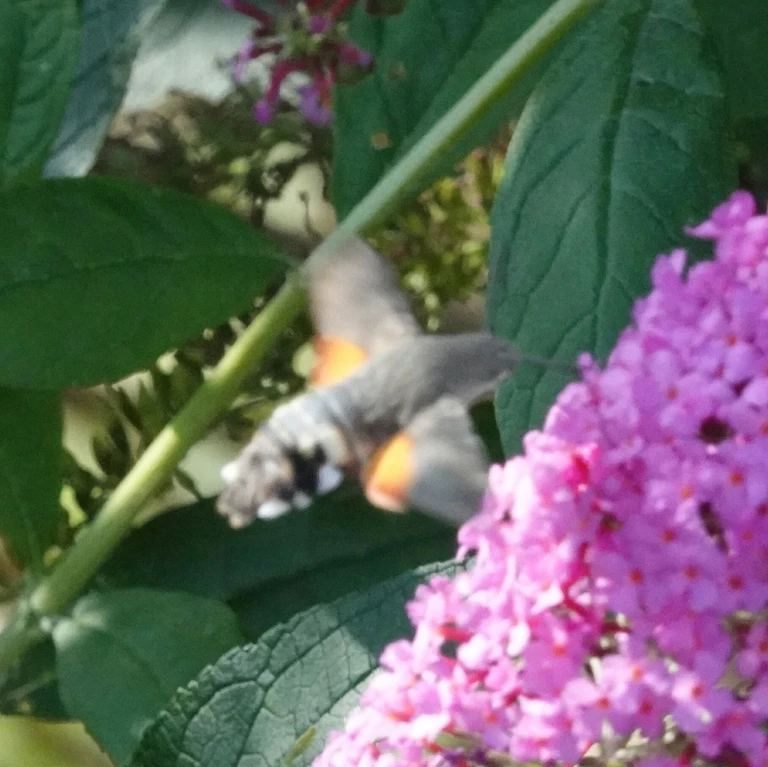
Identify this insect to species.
Macroglossum stellatarum
